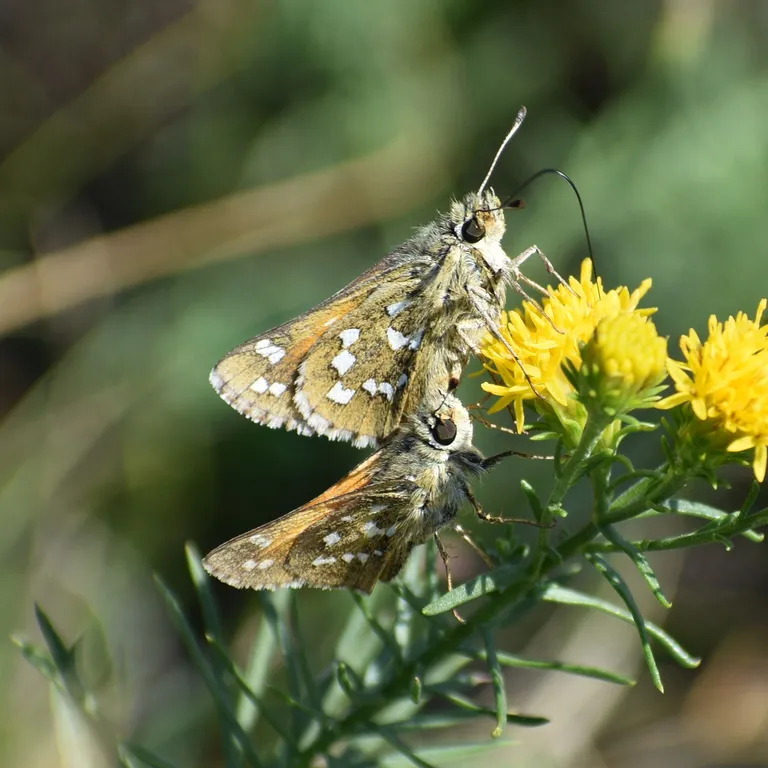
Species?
Hesperia comma
